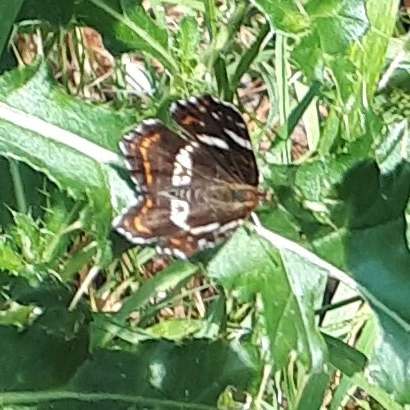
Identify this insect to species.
Araschnia levana
